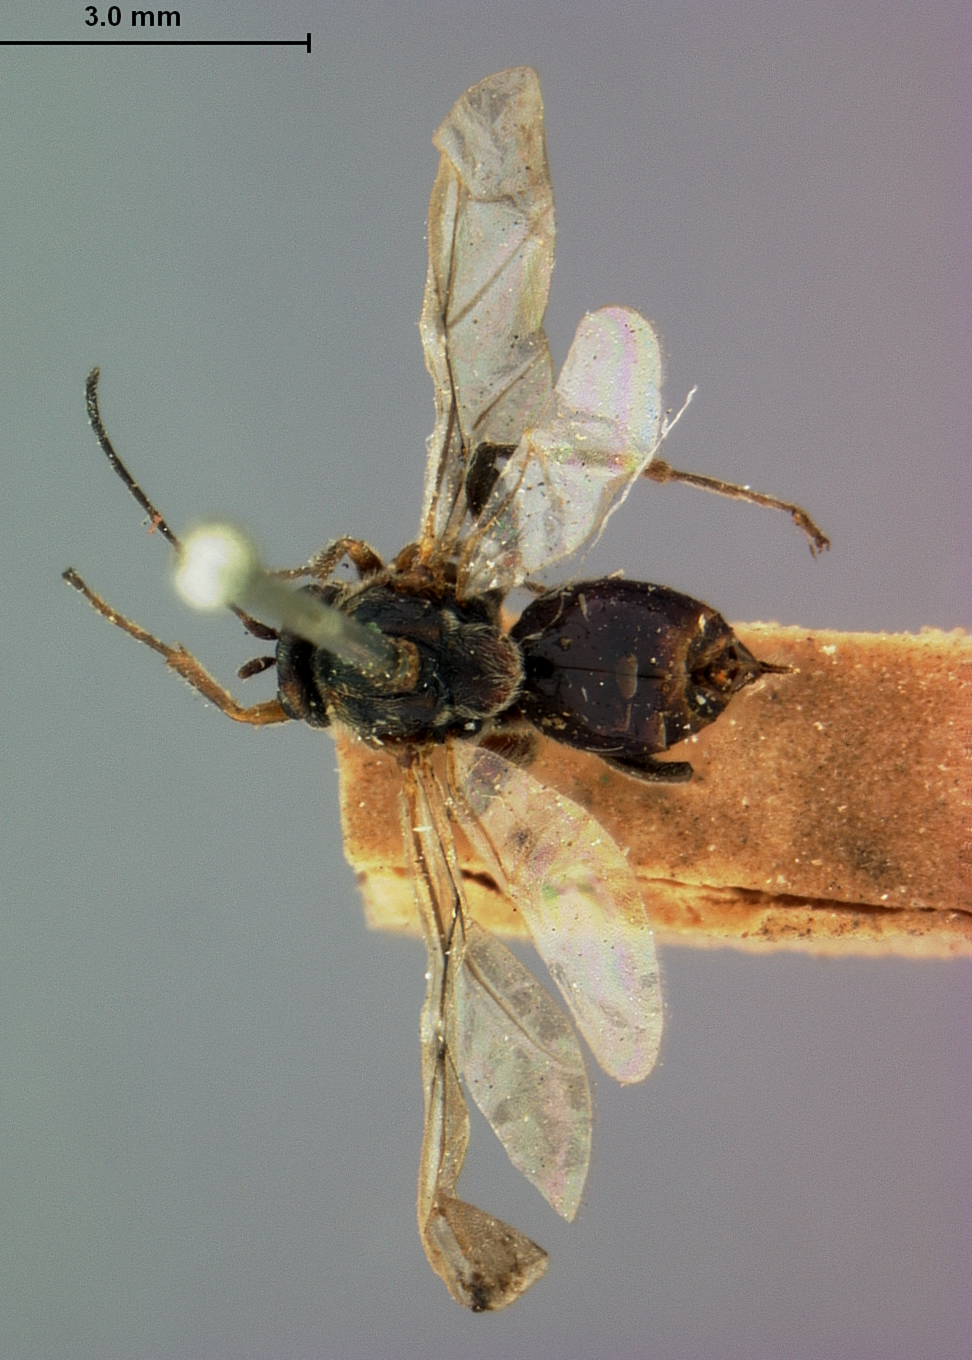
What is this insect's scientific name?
Holcaspis persimilis
